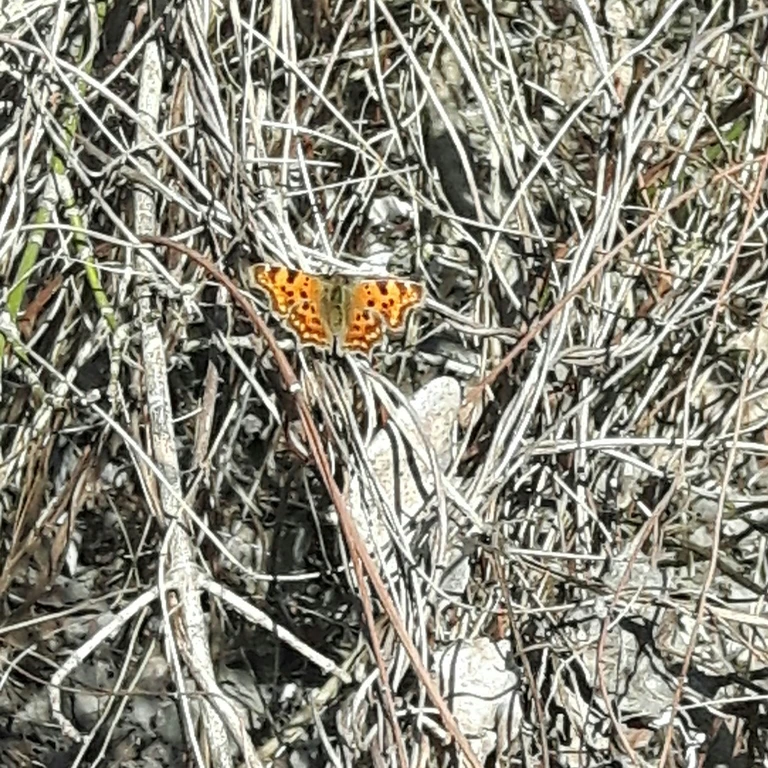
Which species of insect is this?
Polygonia c-album
